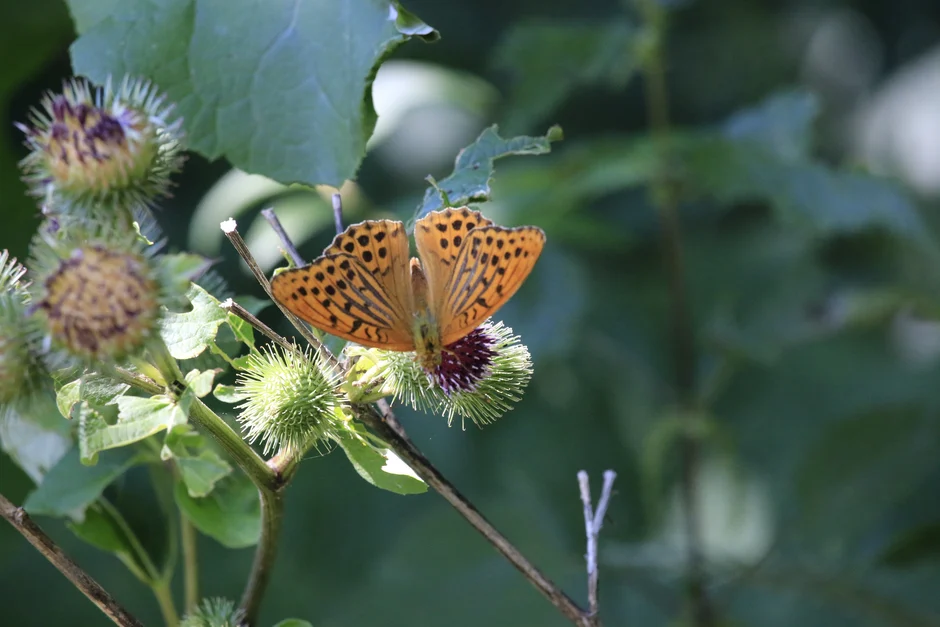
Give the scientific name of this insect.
Argynnis paphia
